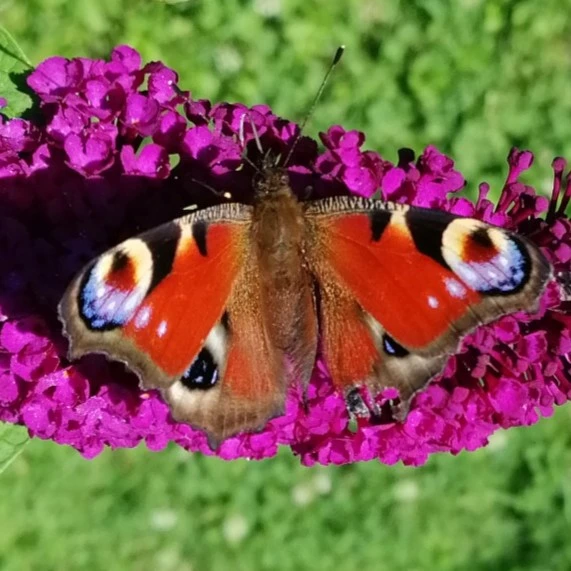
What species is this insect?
Aglais io
